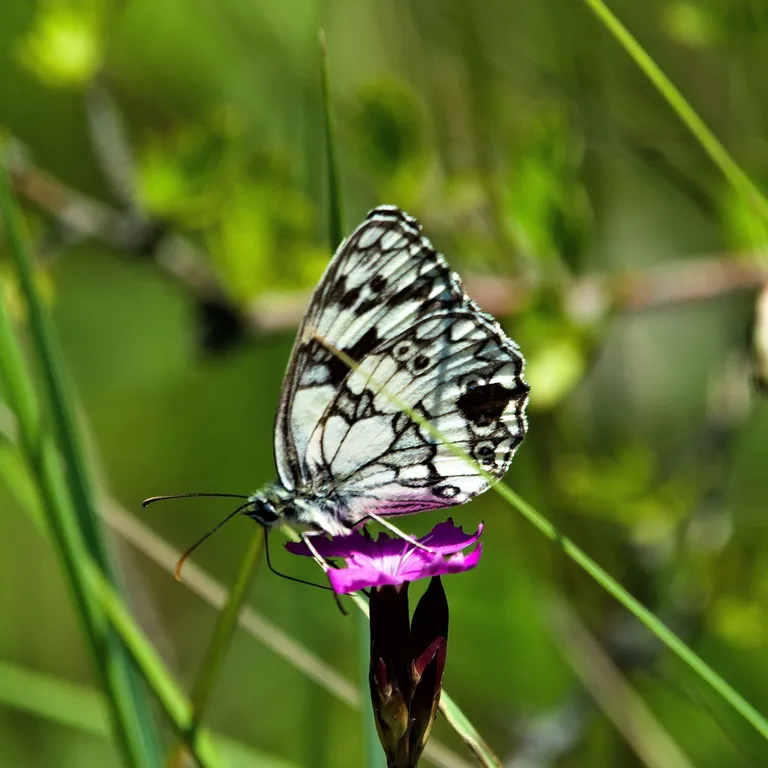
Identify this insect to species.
Melanargia galathea
